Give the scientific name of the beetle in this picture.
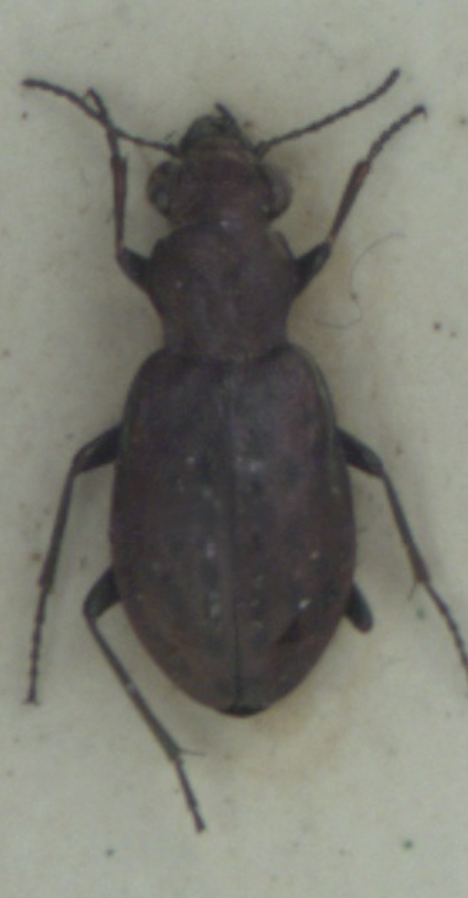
Elaphrus lapponicus
